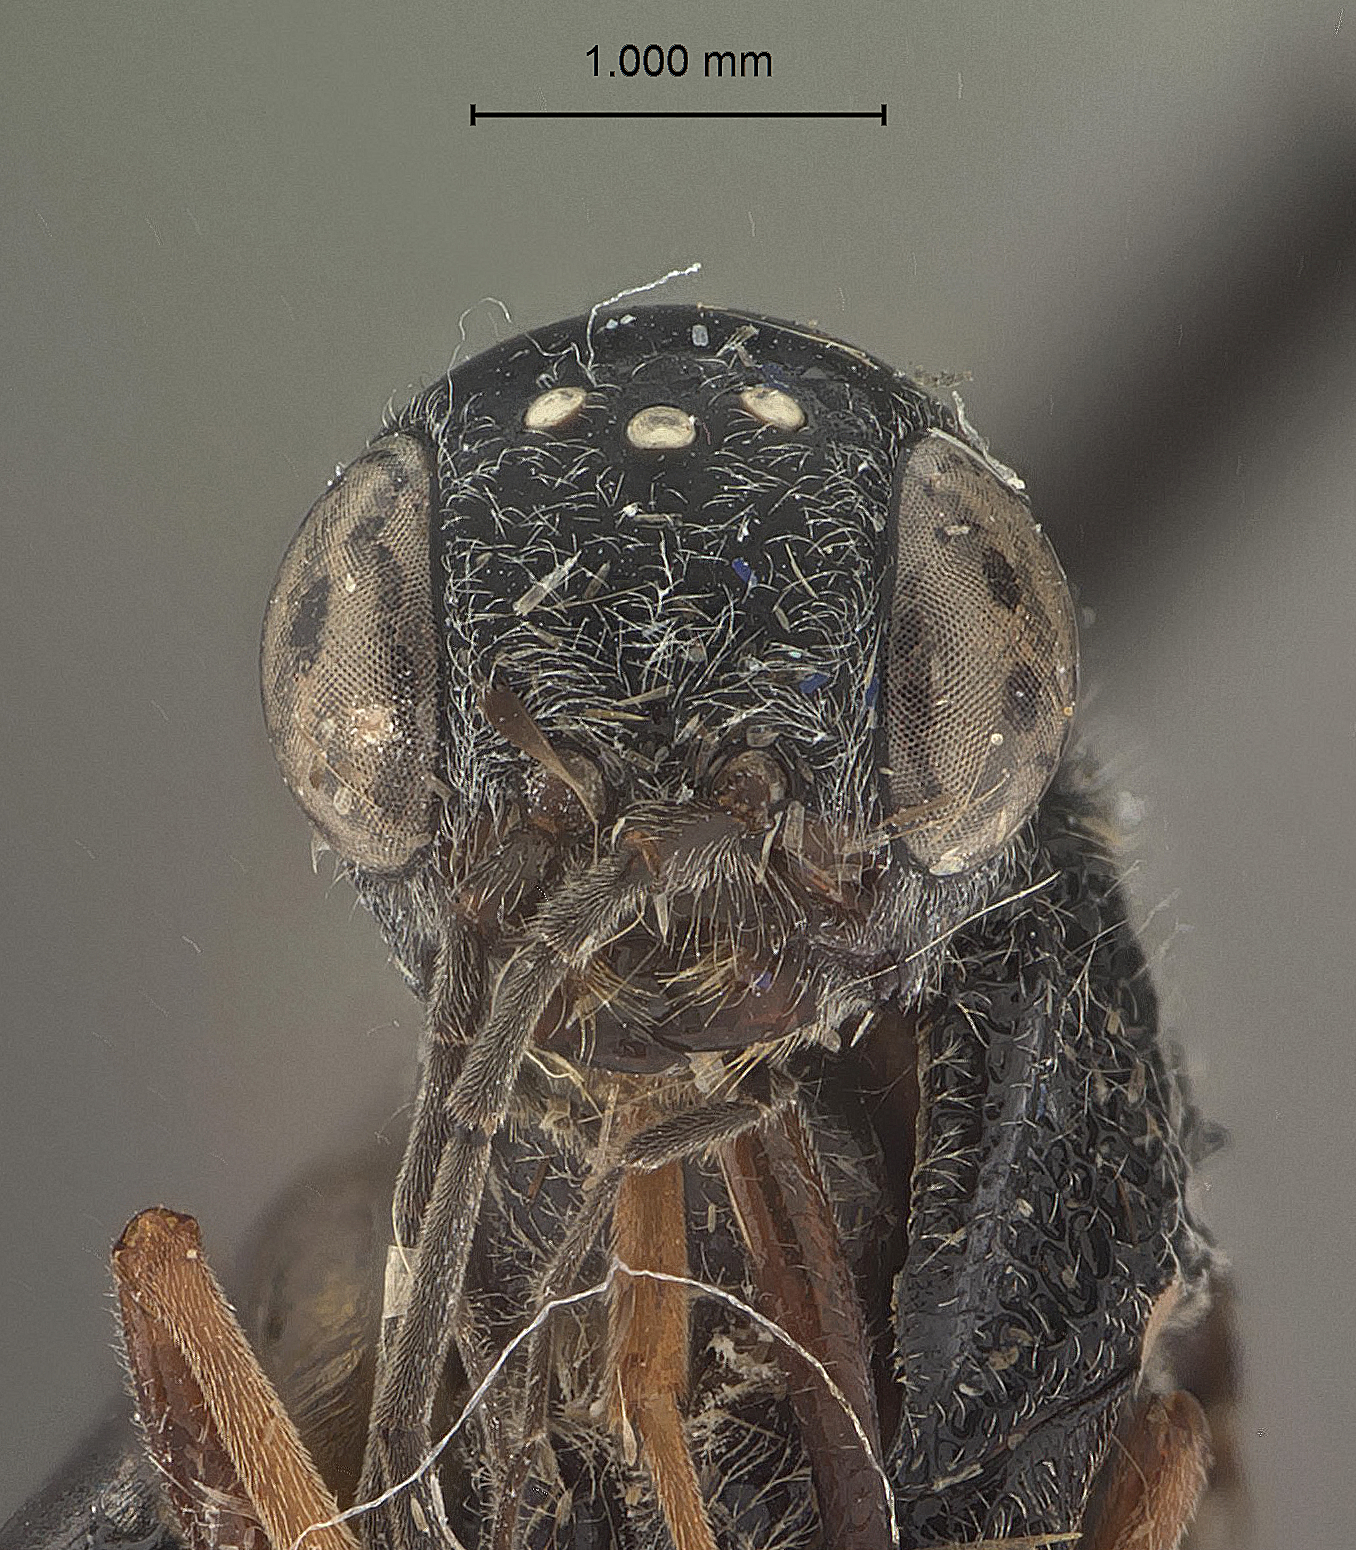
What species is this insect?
Pristaulacus argutus
